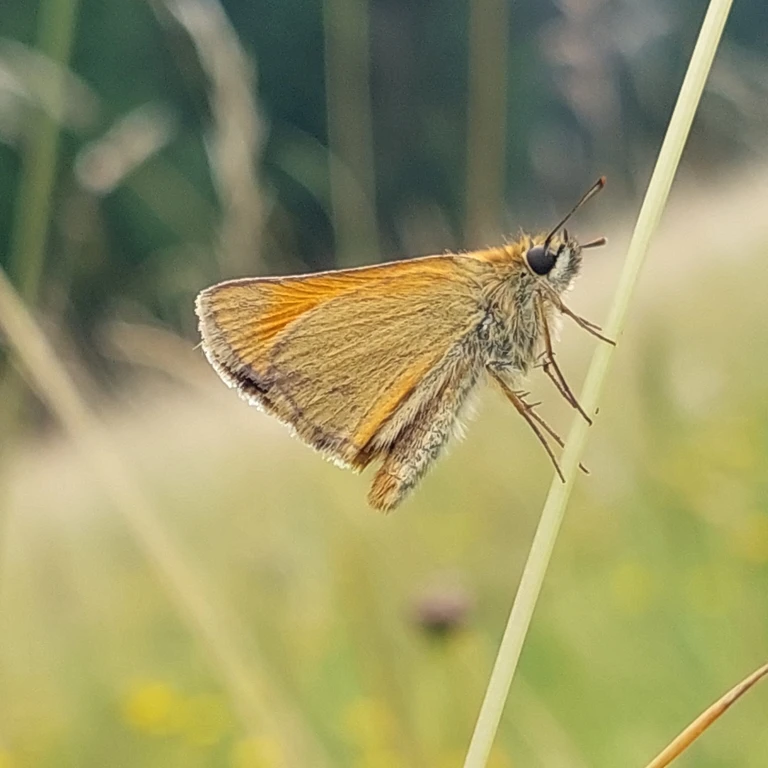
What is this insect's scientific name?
Thymelicus sylvestris
